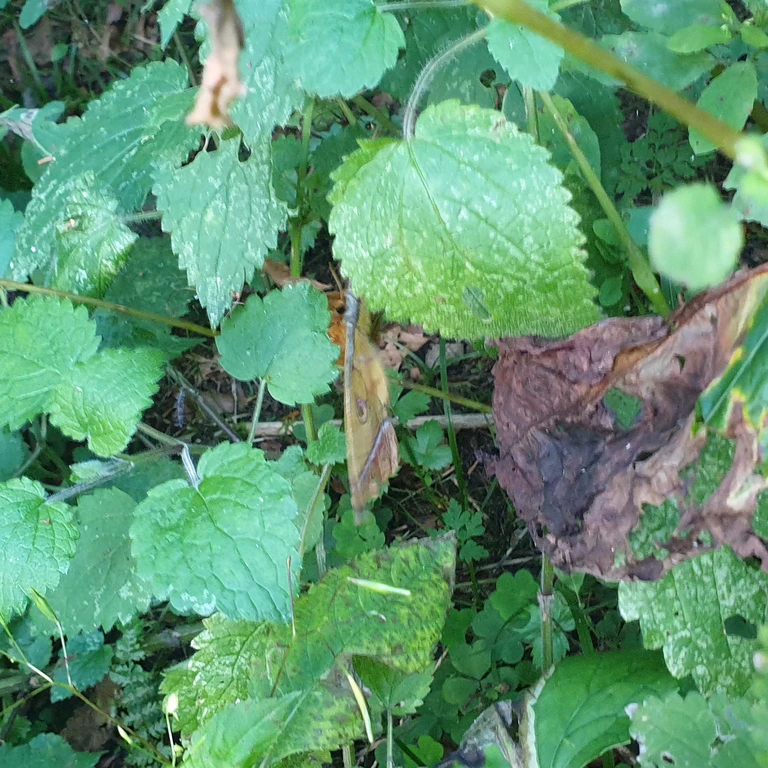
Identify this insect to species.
Antheraea yamamai
